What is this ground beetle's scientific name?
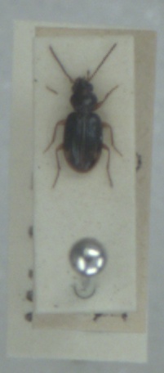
Bembidion assimile
